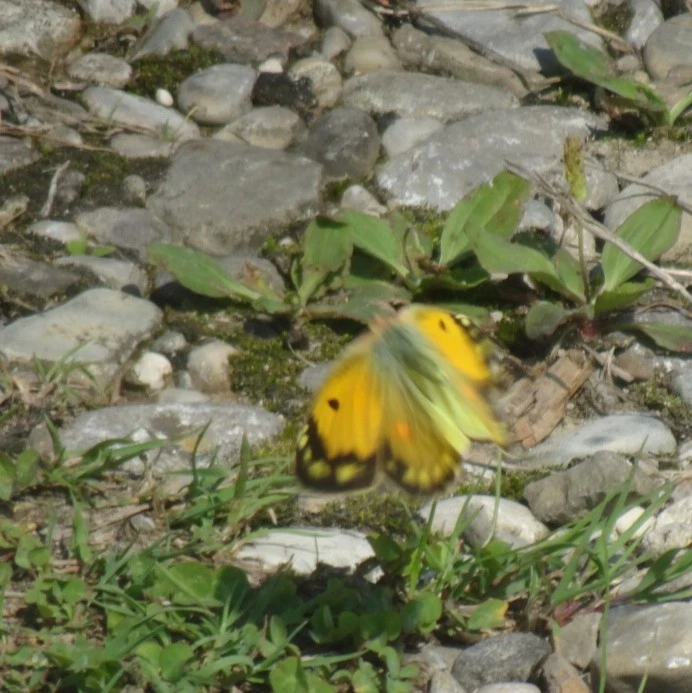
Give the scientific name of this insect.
Colias croceus
